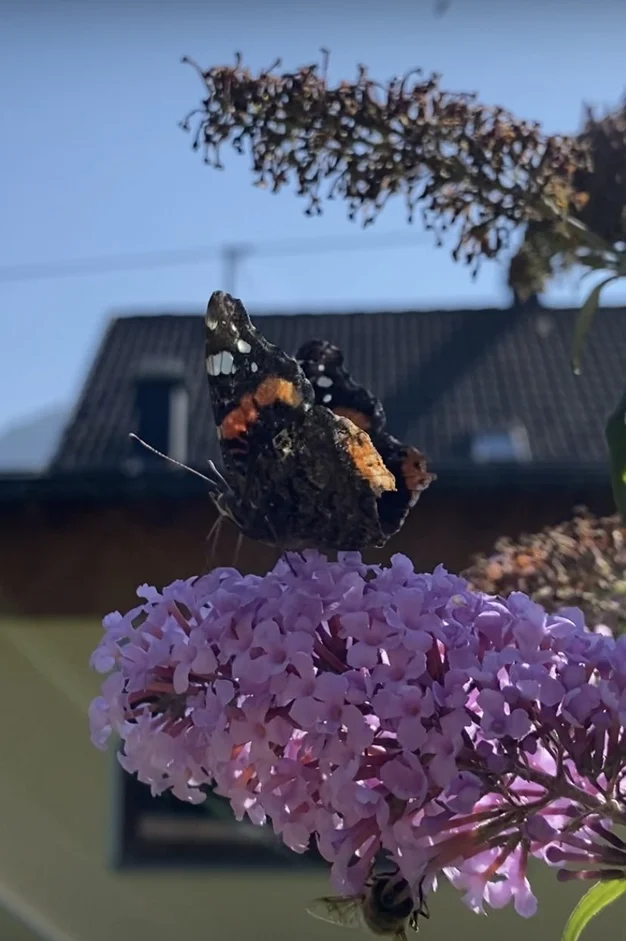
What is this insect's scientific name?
Vanessa atalanta
